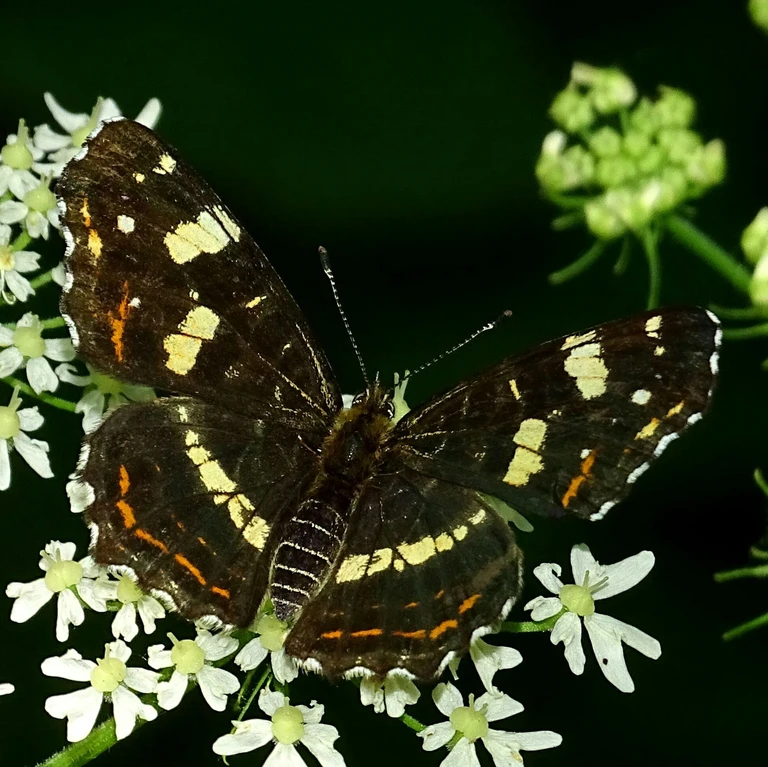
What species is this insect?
Araschnia levana
